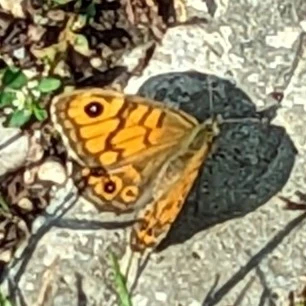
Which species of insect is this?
Lasiommata megera (also Pararge megera)
